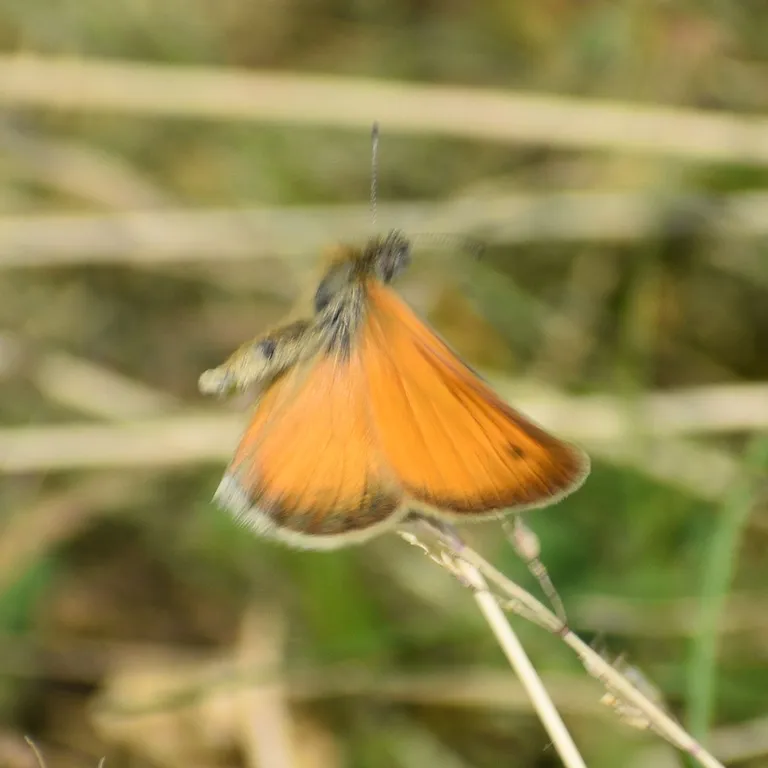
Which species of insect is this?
Coenonympha pamphilus
